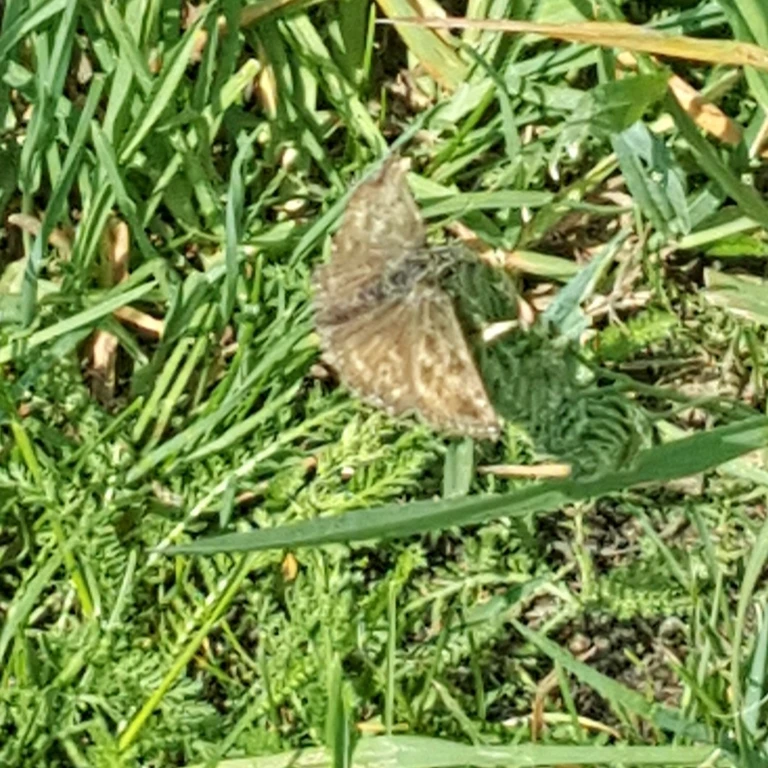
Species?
Erynnis tages
